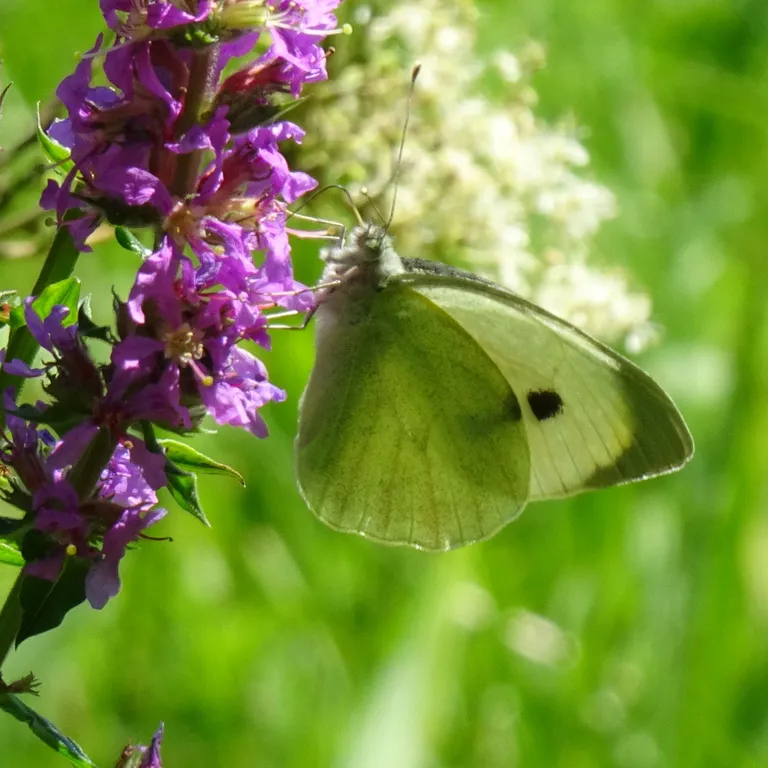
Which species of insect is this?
Pieris brassicae
